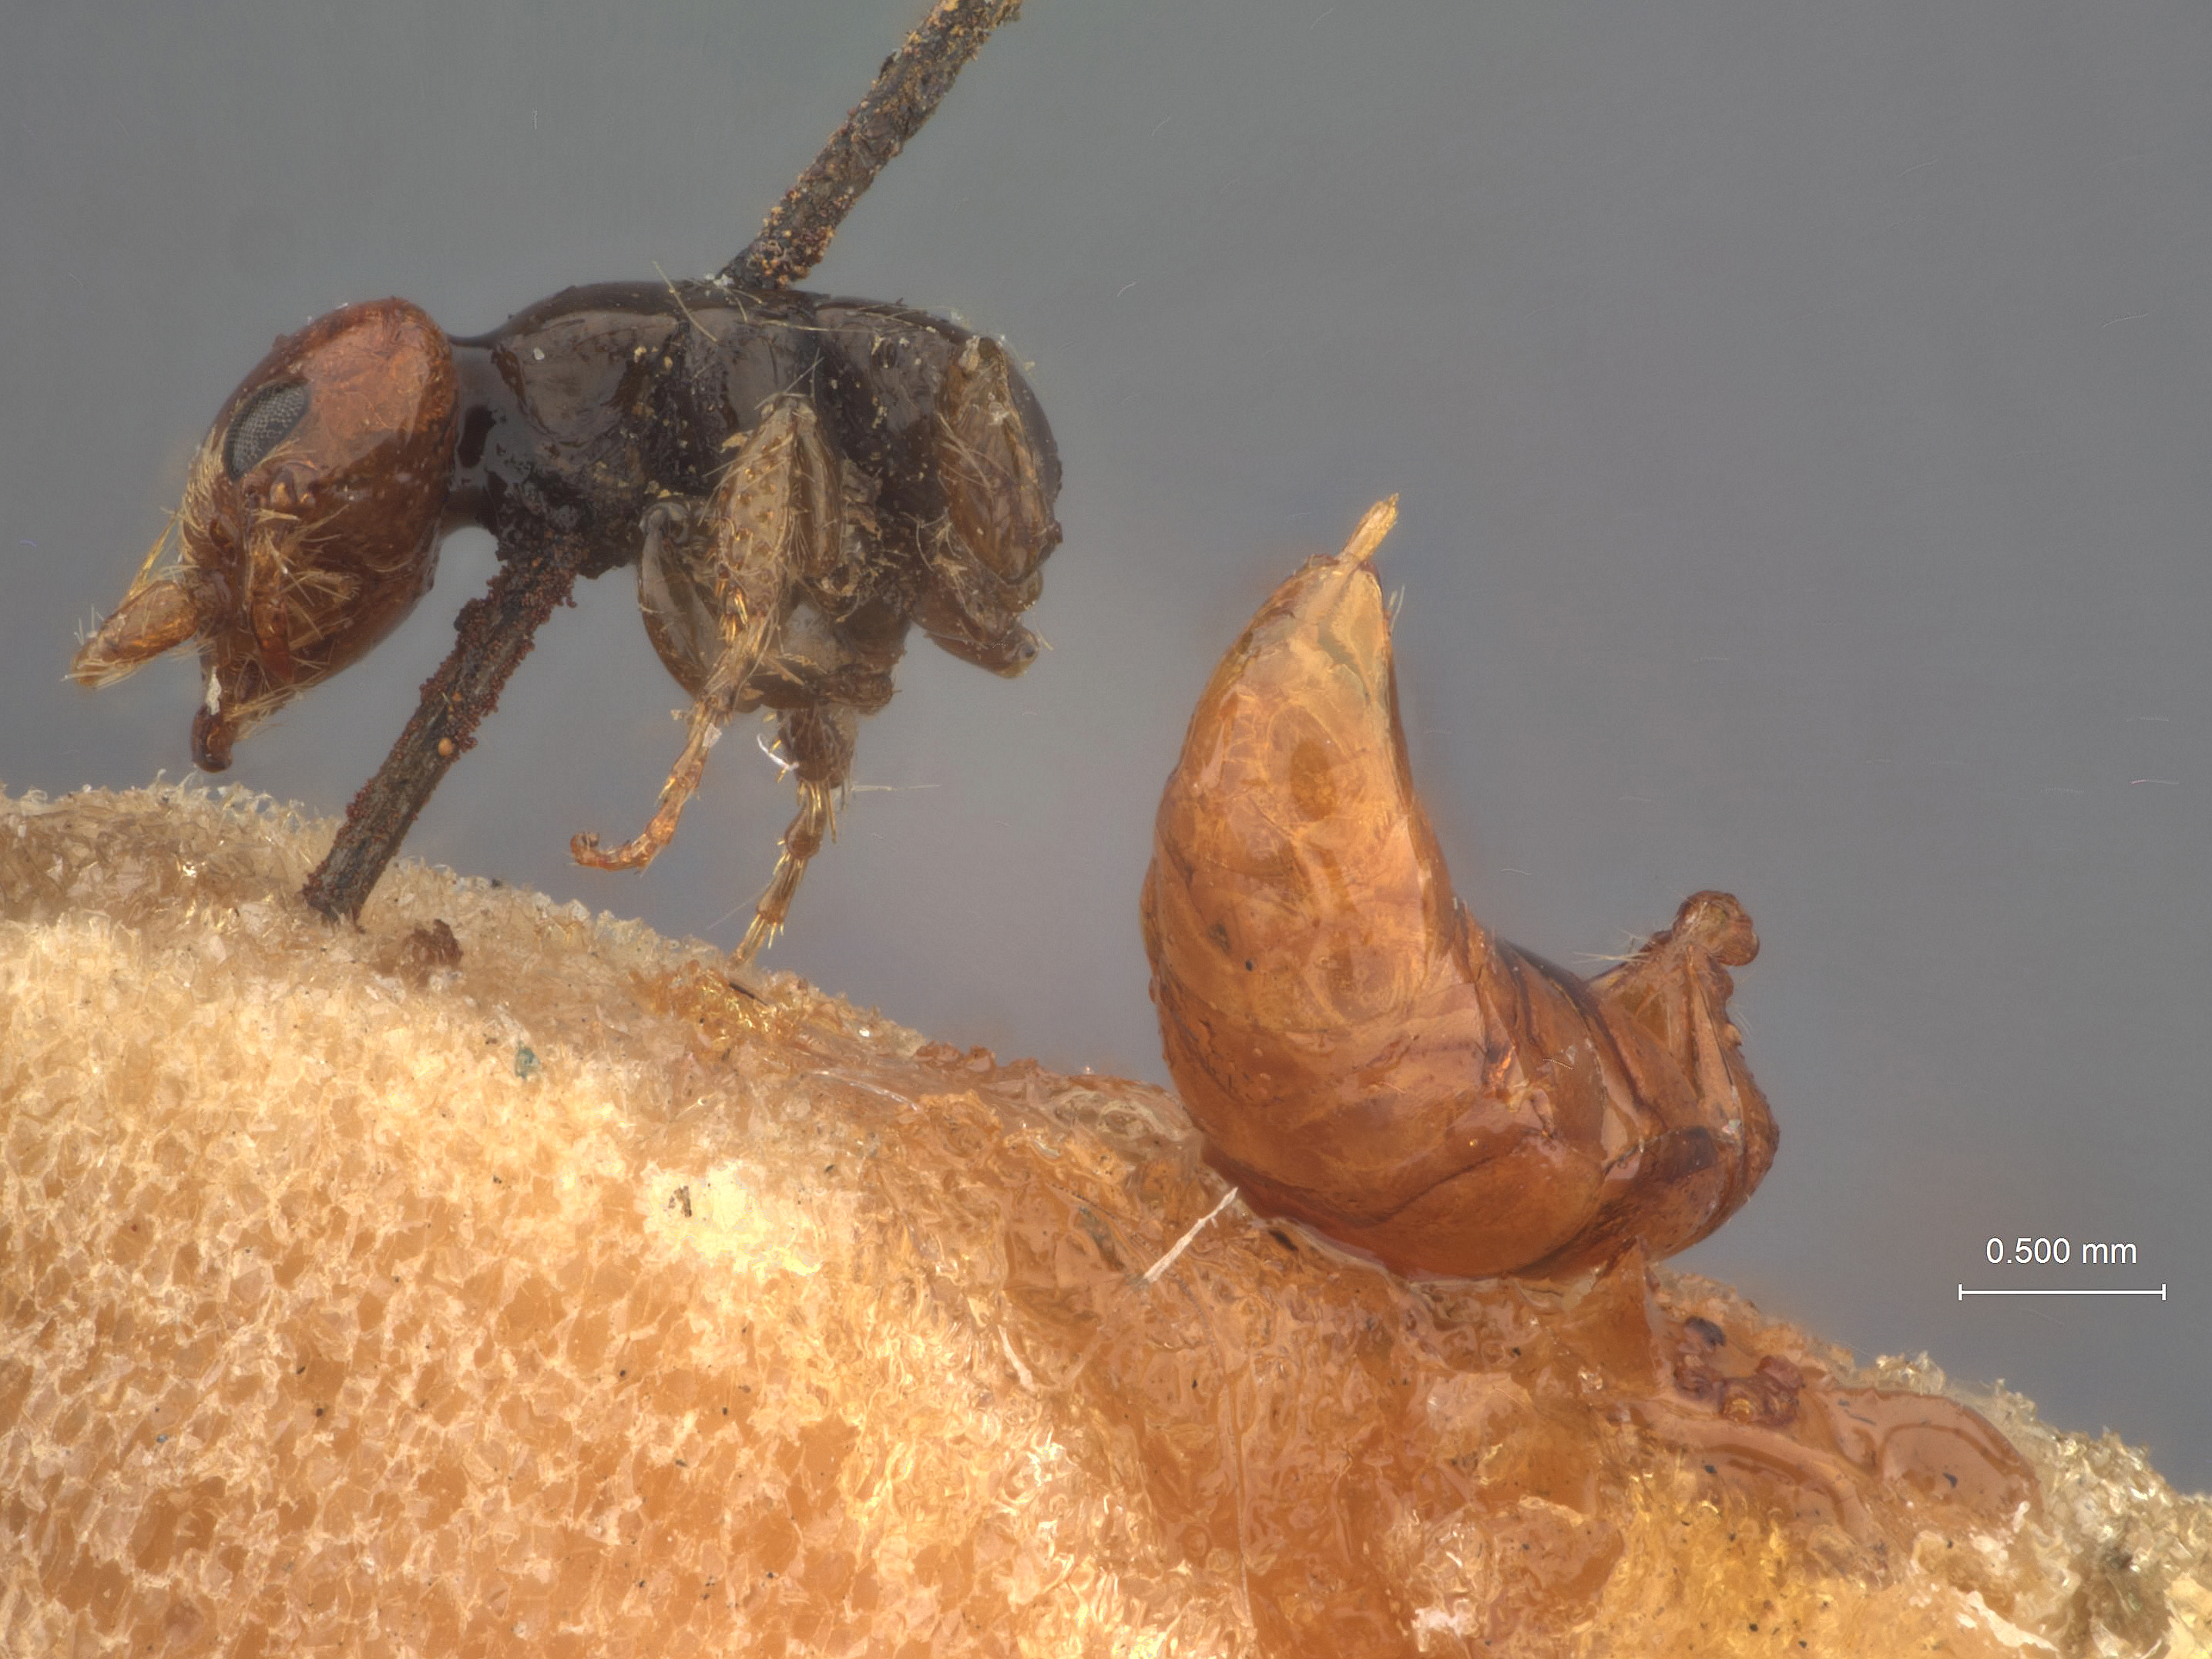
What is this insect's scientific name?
Glyptometopa americana
